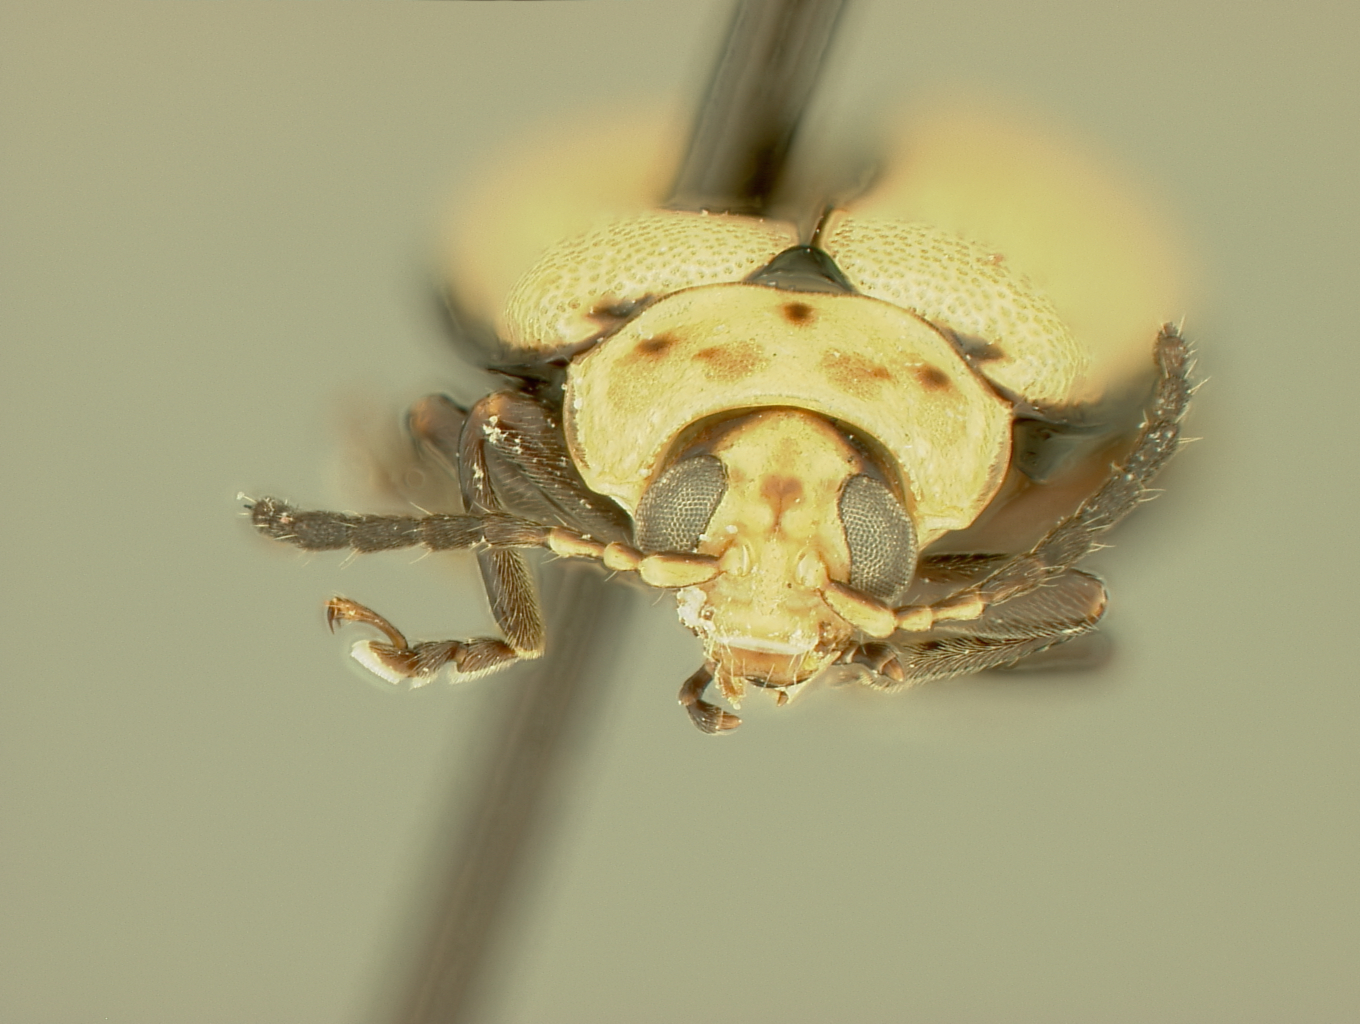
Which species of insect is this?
Disonycha longipennis
